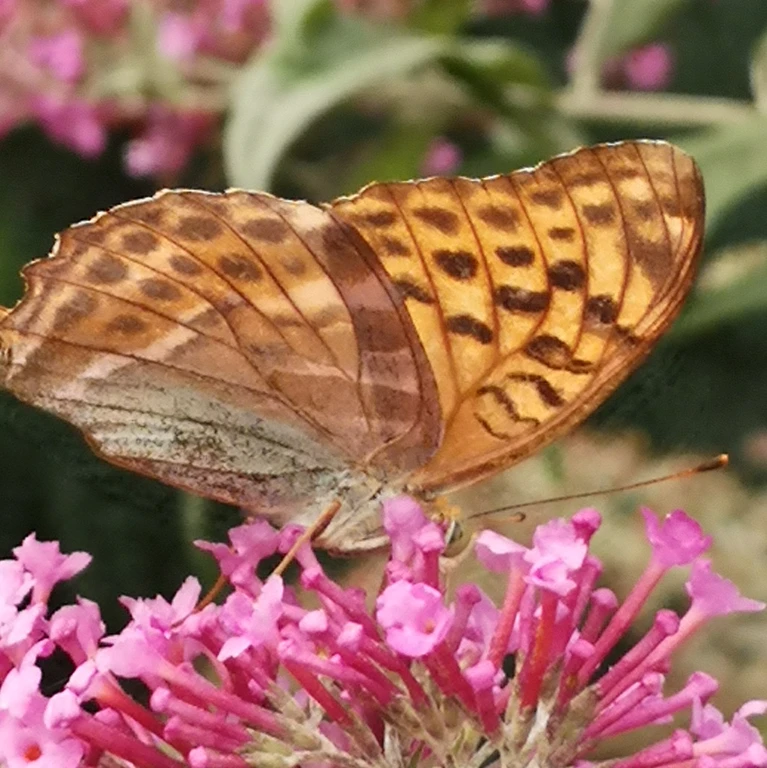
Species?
Argynnis paphia
